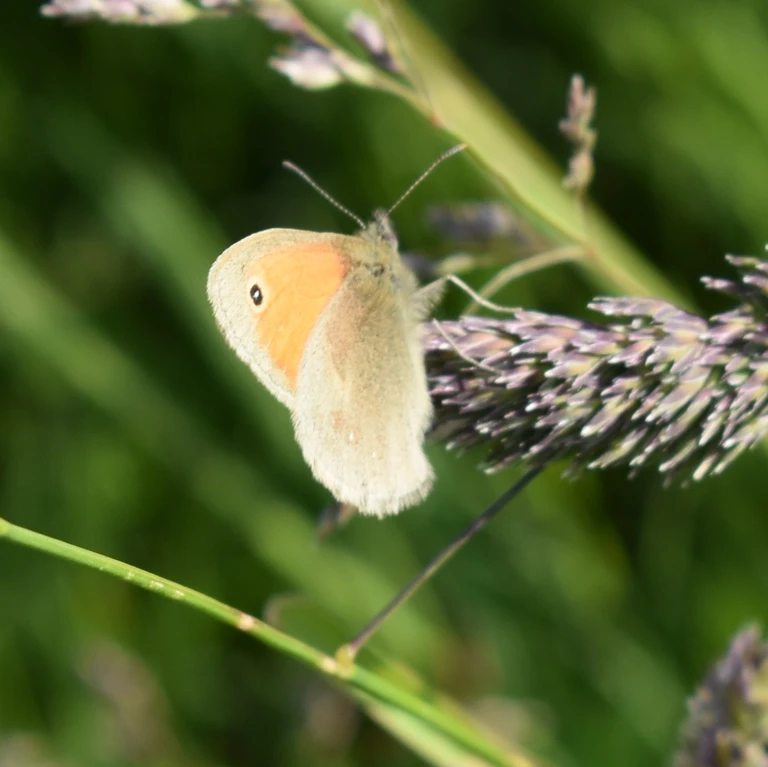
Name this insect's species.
Coenonympha pamphilus
